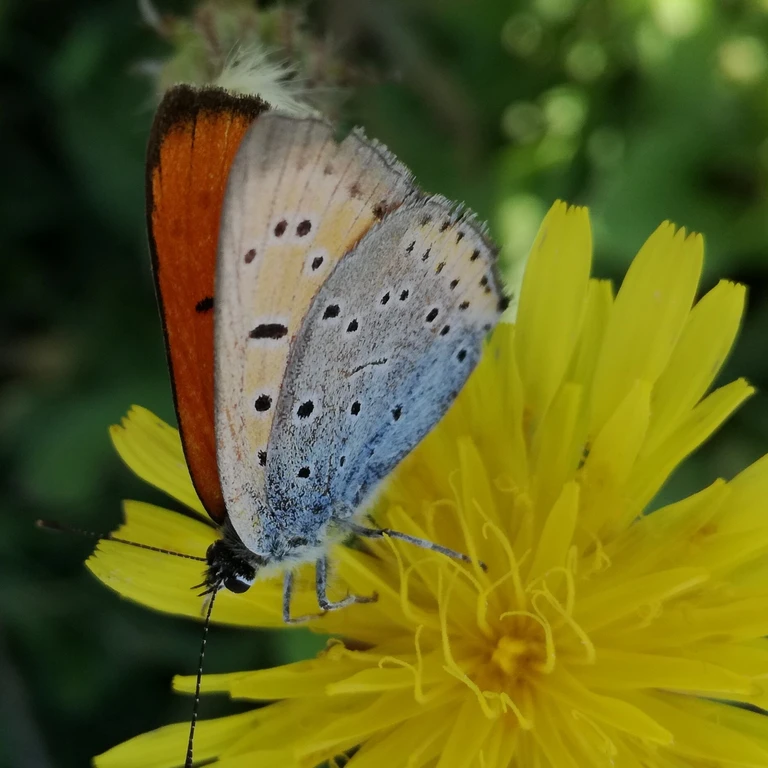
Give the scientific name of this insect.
Lycaena dispar
